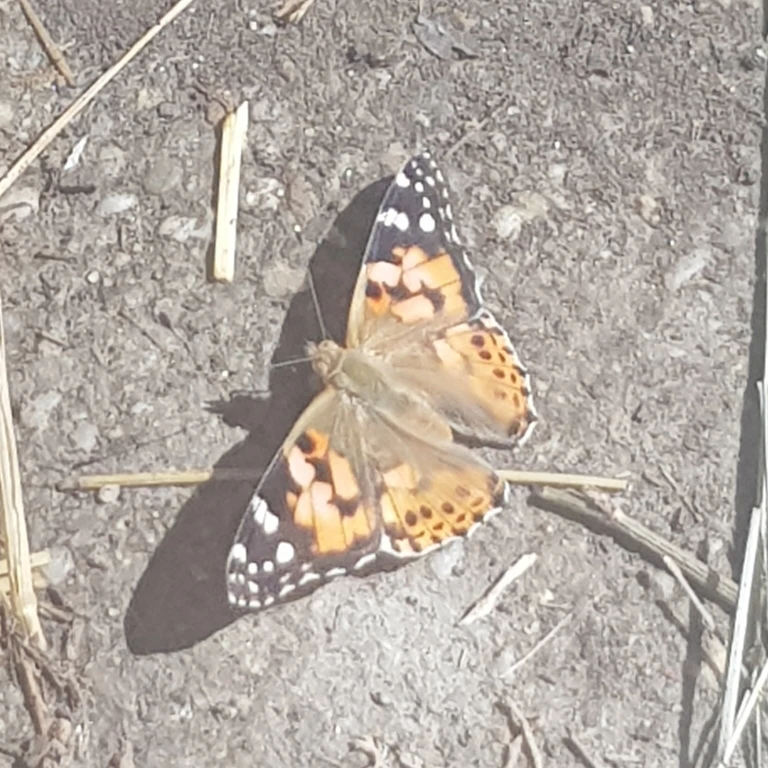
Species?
Vanessa cardui
